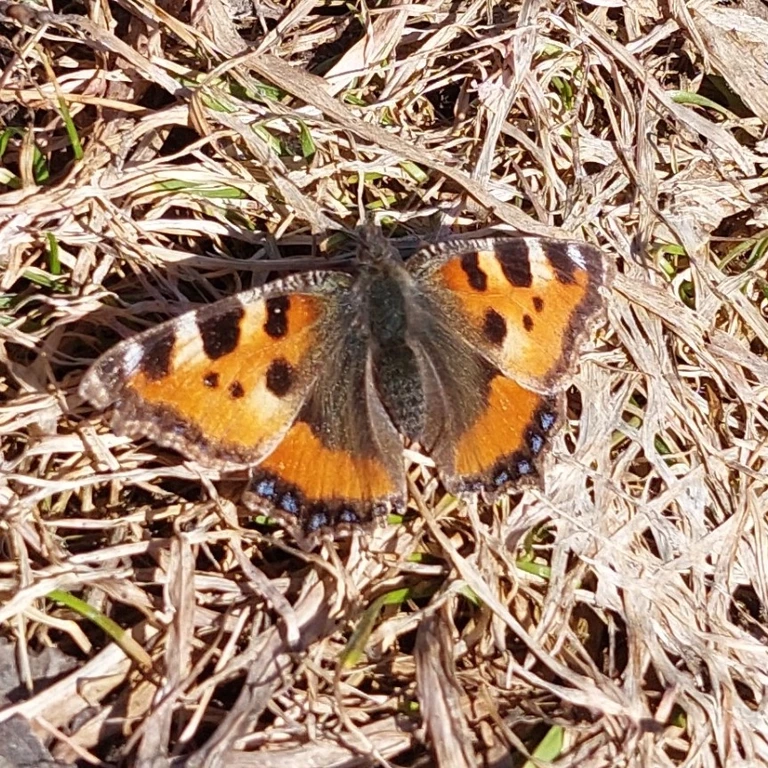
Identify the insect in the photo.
Aglais urticae
